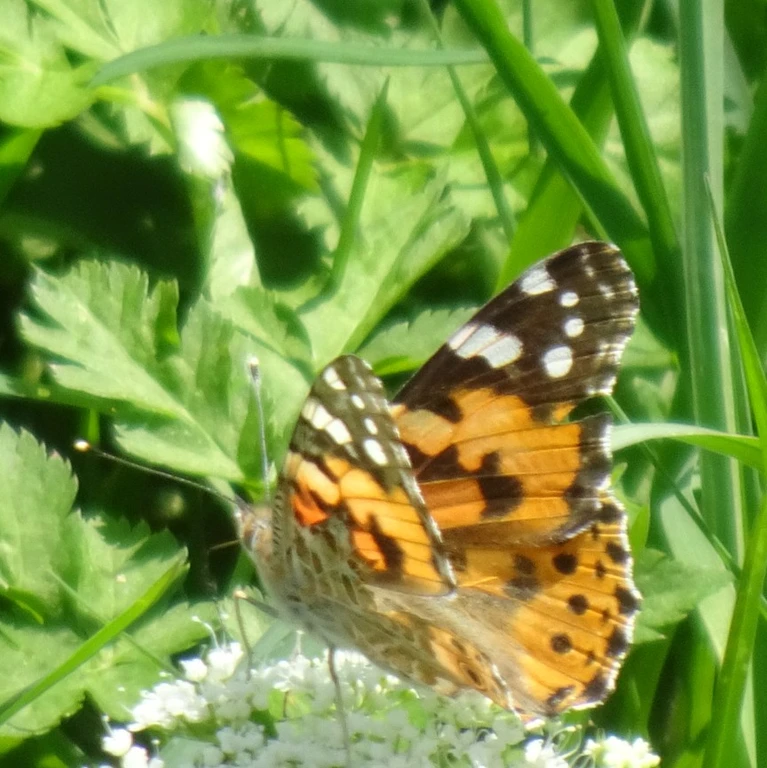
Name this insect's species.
Vanessa cardui
